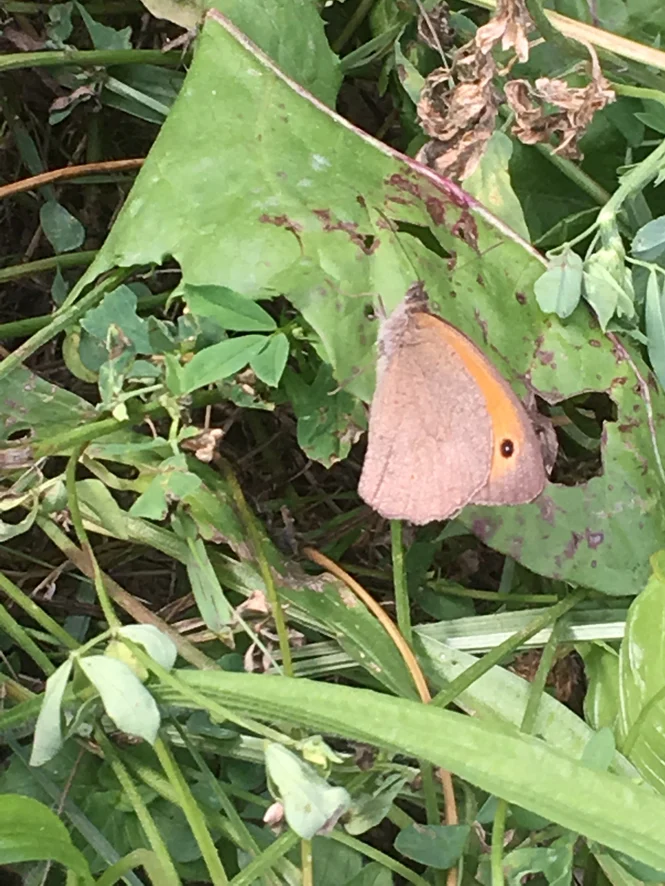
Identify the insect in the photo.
Maniola jurtina
